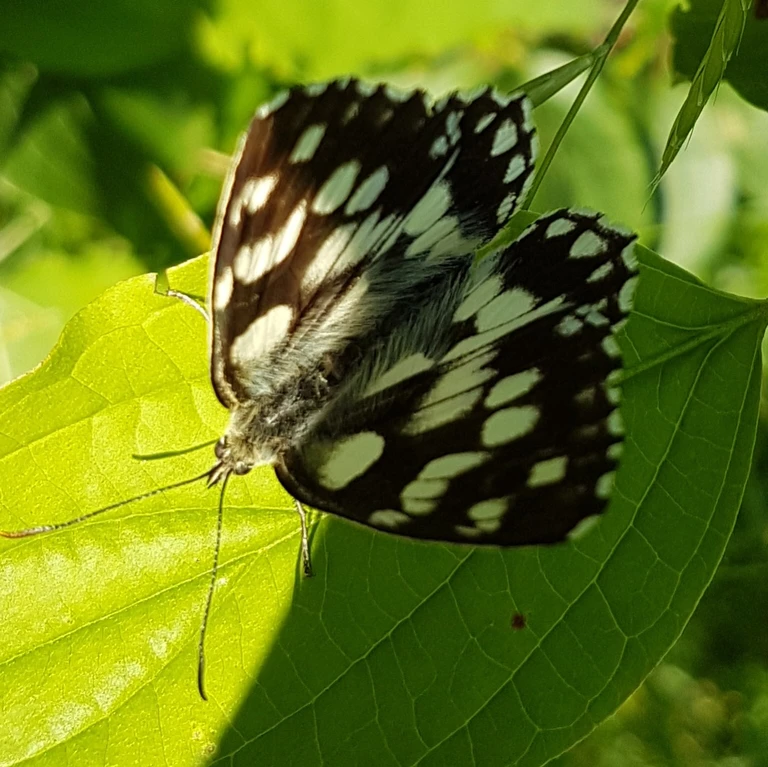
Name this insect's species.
Melanargia galathea
